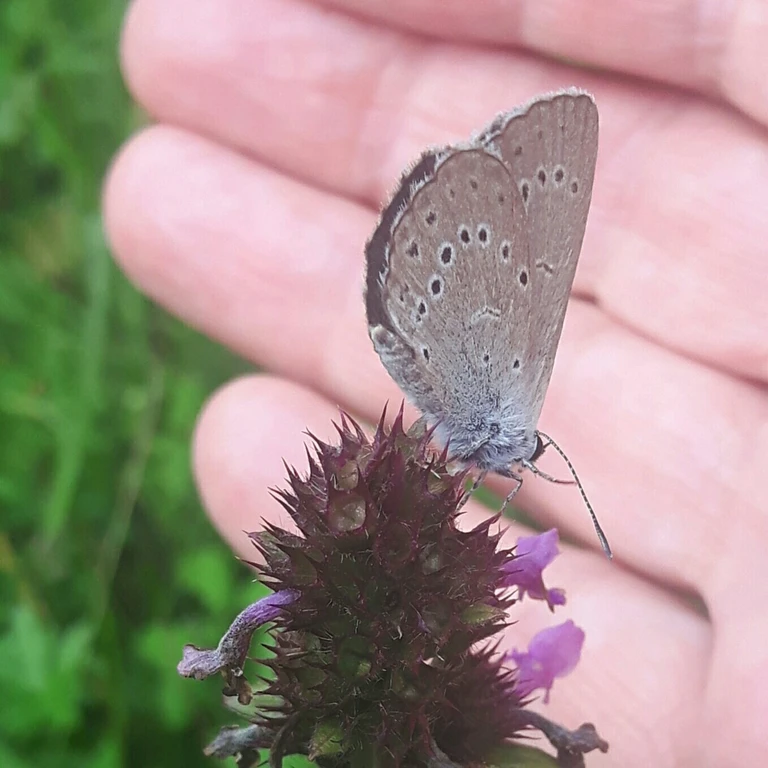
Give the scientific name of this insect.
Phengaris teleius
